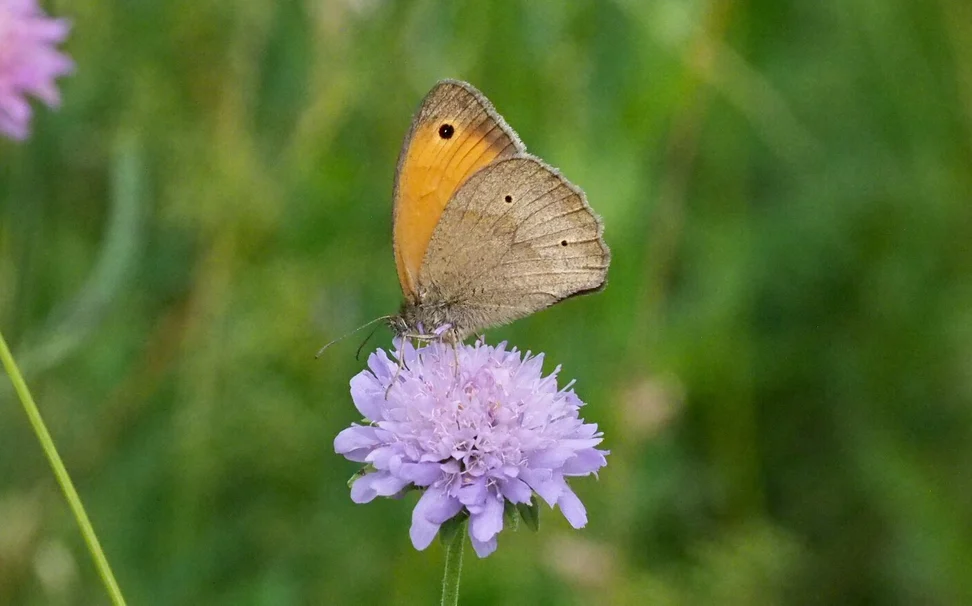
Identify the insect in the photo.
Maniola jurtina
